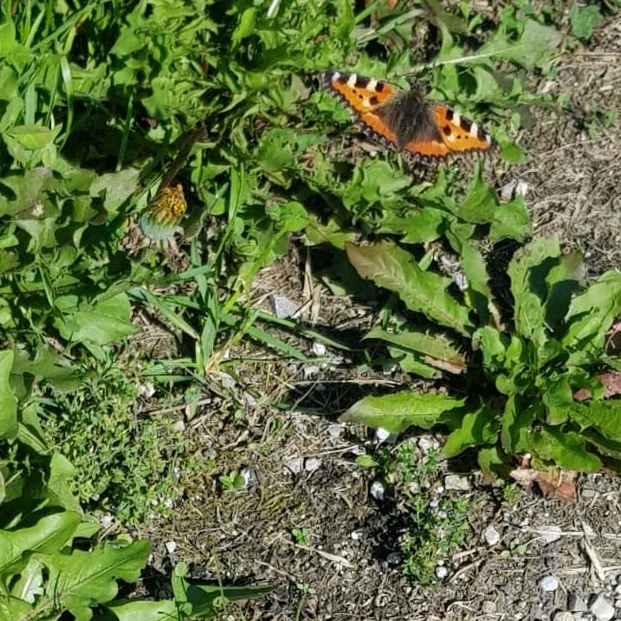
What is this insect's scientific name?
Aglais urticae
